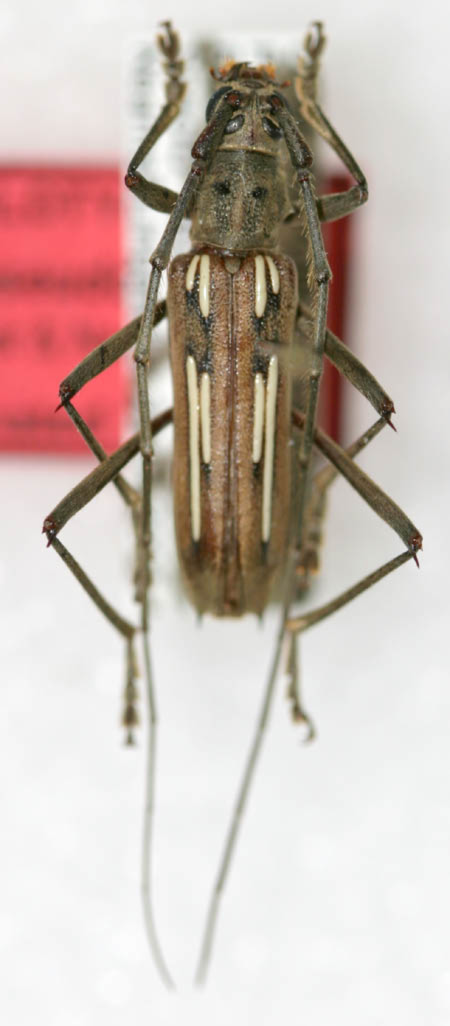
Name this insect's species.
Eburia pseudostigma
